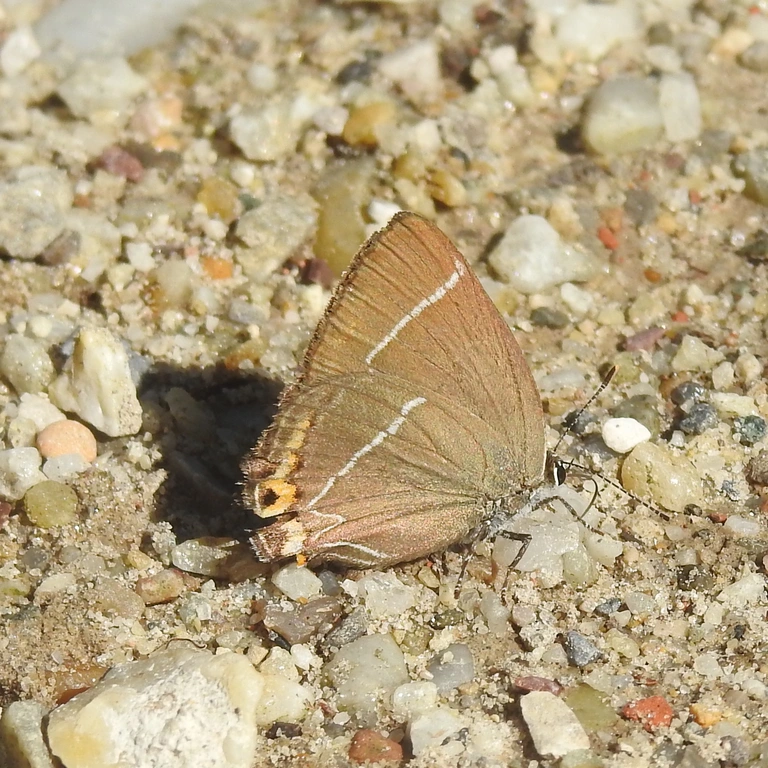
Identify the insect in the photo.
Satyrium w-album
